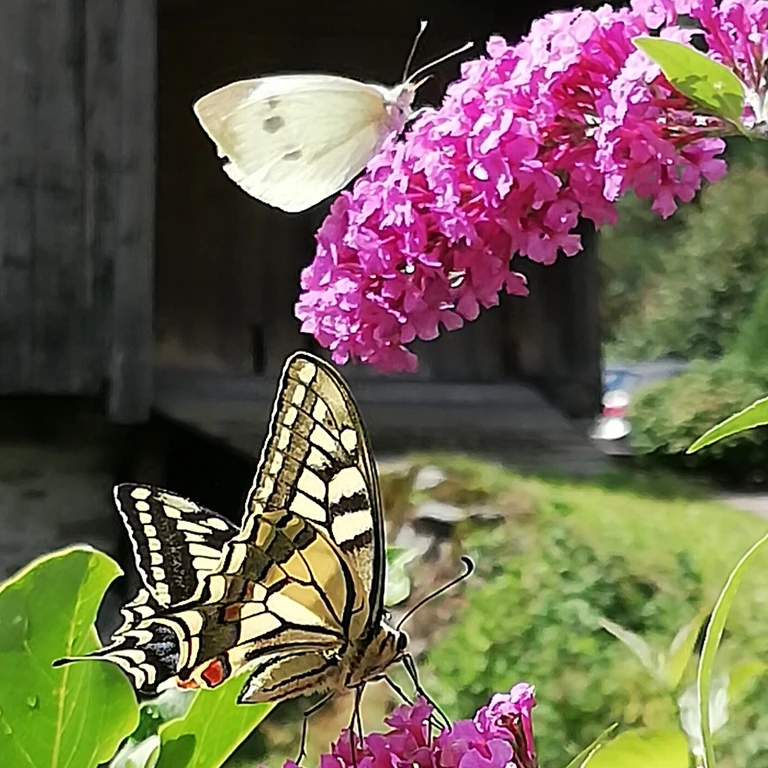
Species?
Papilio machaon
